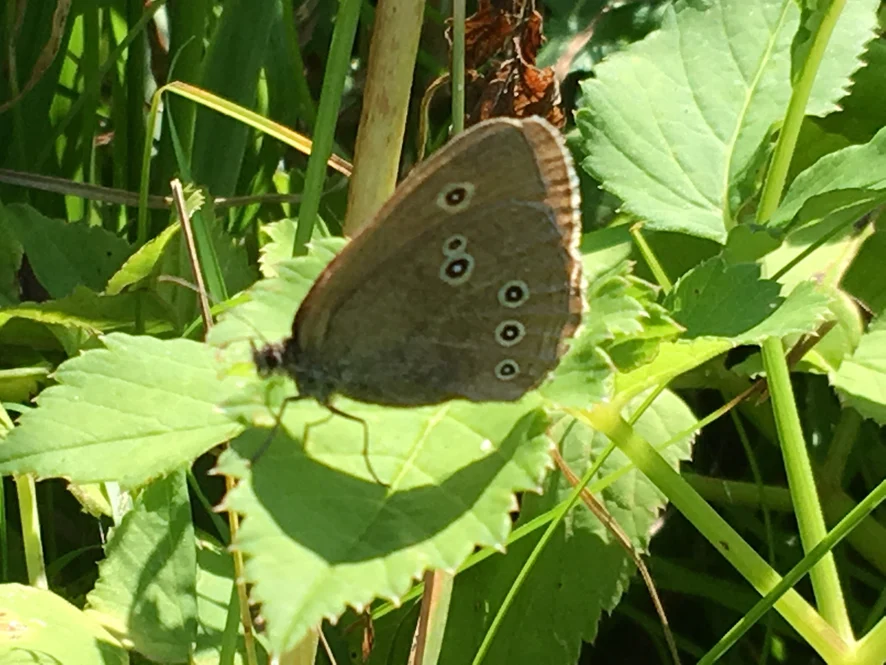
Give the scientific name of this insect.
Aphantopus hyperantus
